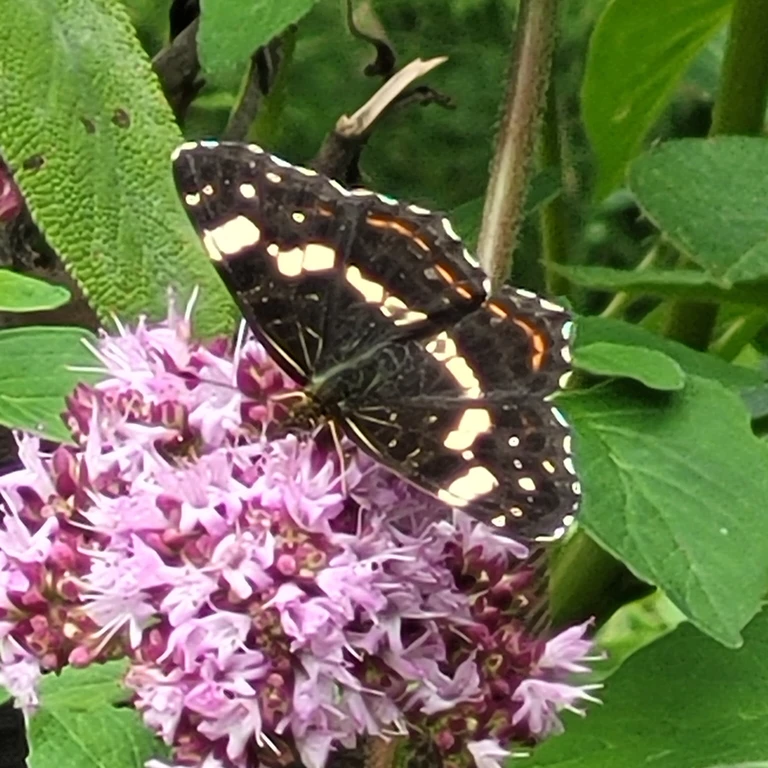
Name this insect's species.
Araschnia levana
